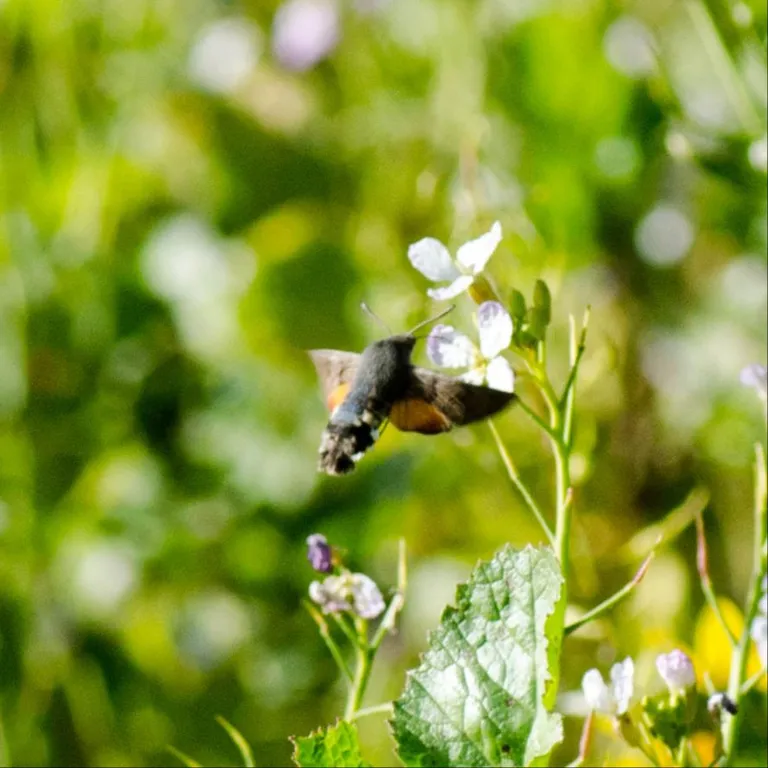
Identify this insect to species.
Macroglossum stellatarum
